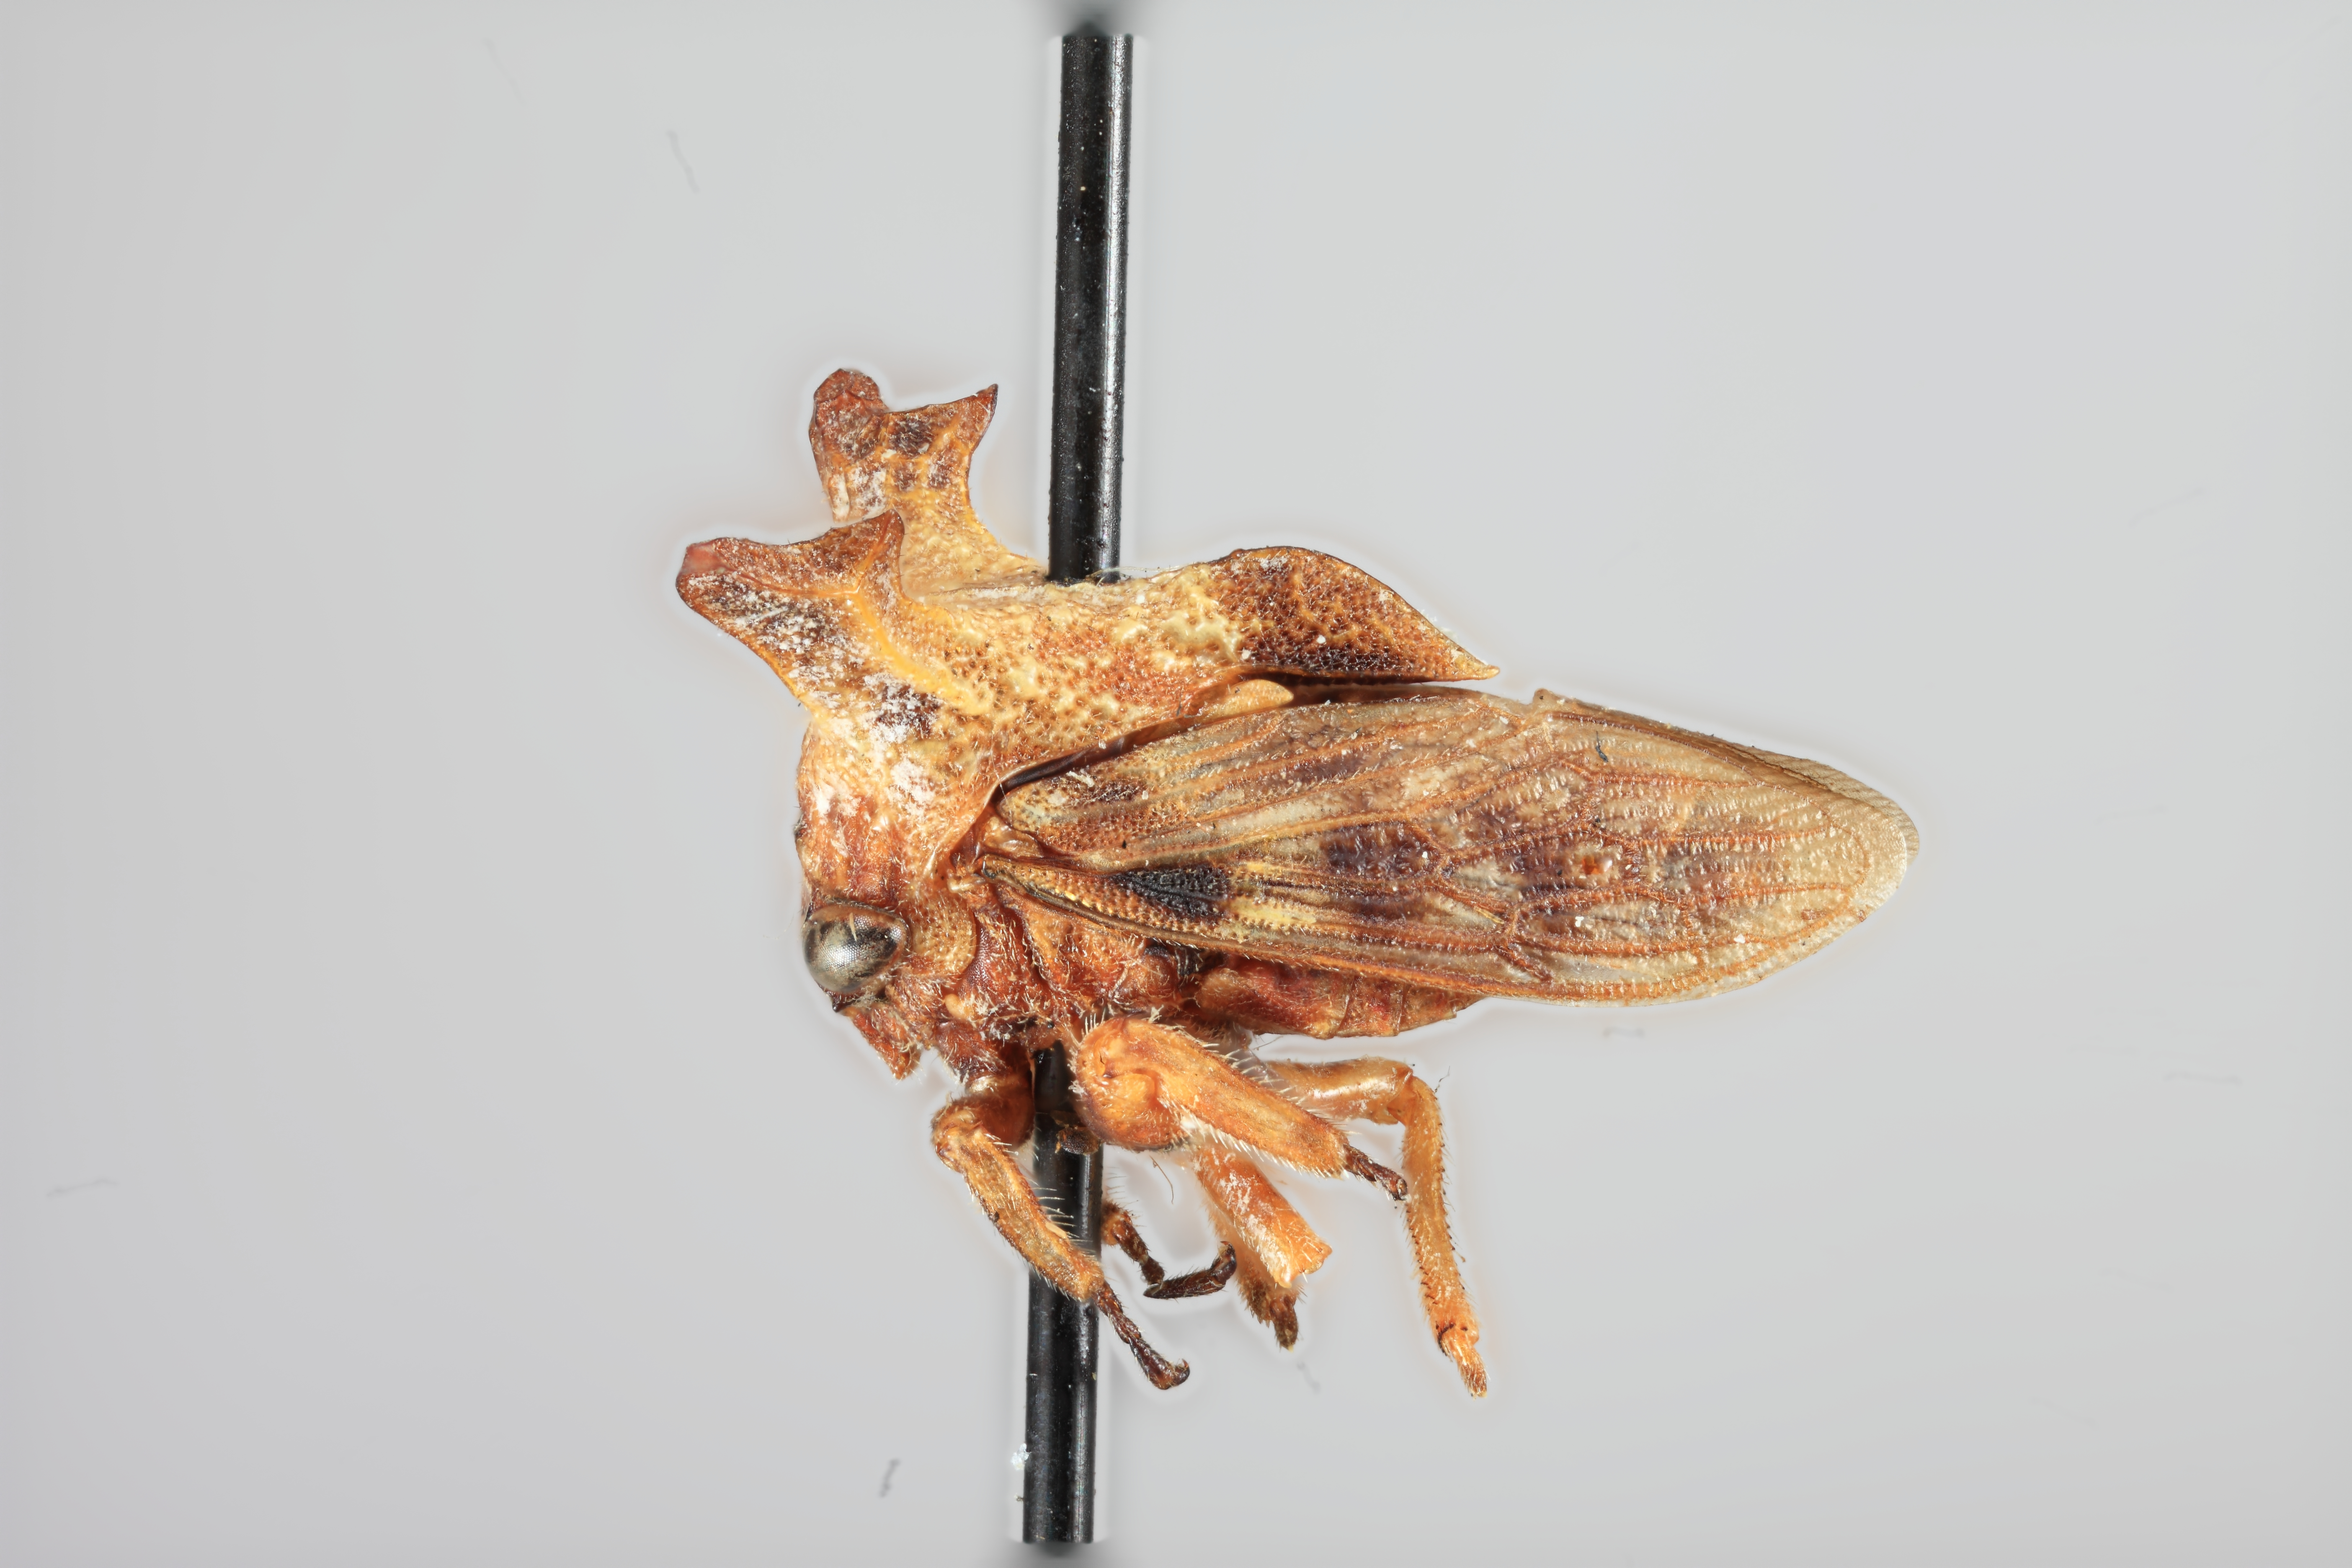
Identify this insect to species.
Platycentrus ramosicornis
